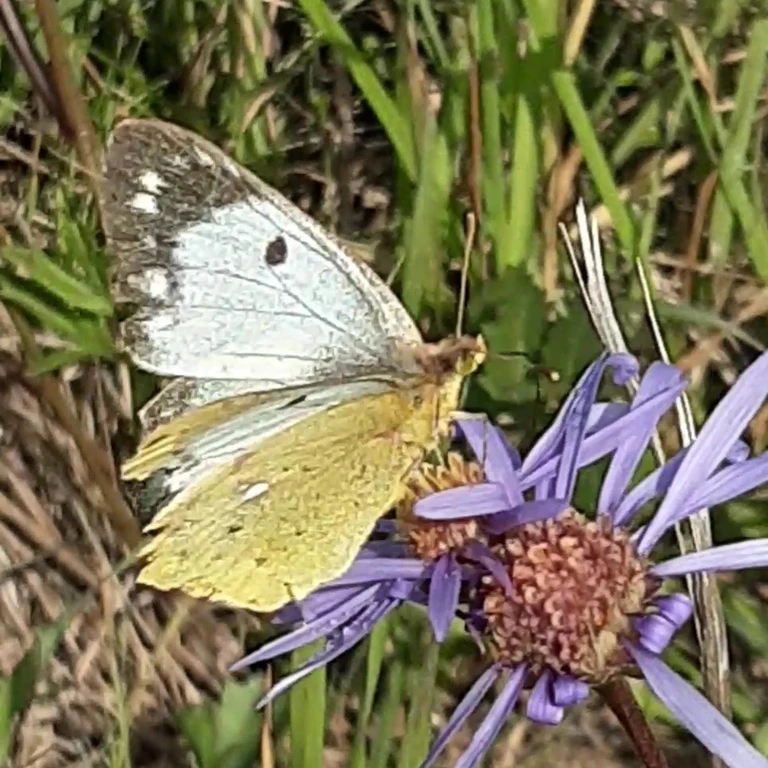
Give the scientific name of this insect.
Colias hyale/alfacariensis
